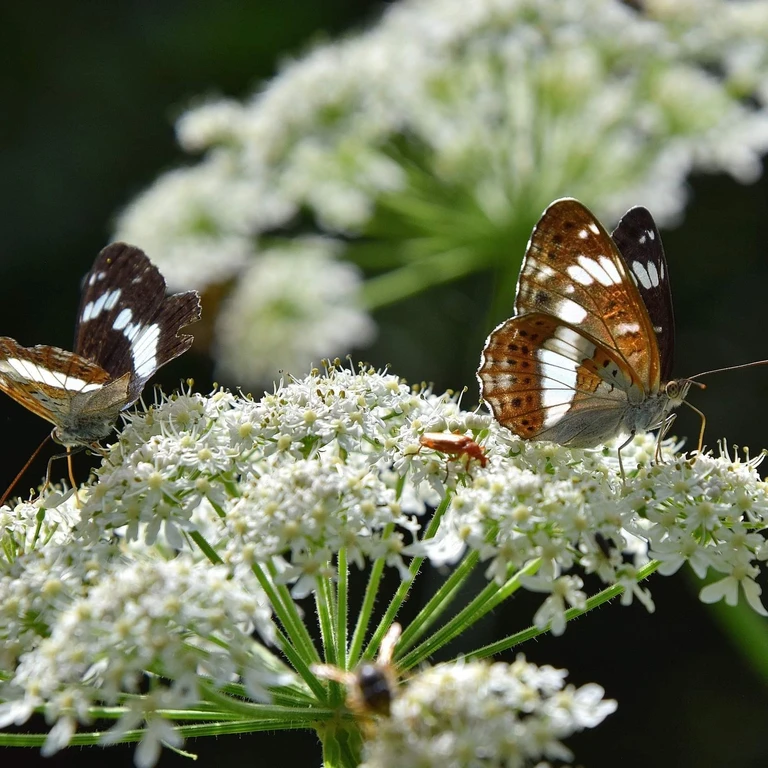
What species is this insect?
Limenitis camilla (also Ladoga camilla)
